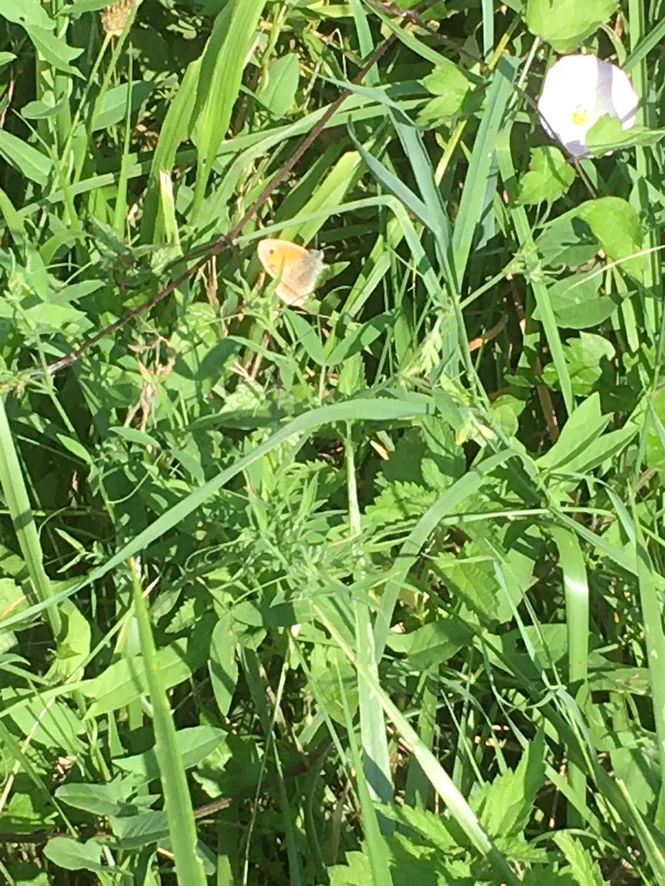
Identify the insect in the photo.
Coenonympha pamphilus
